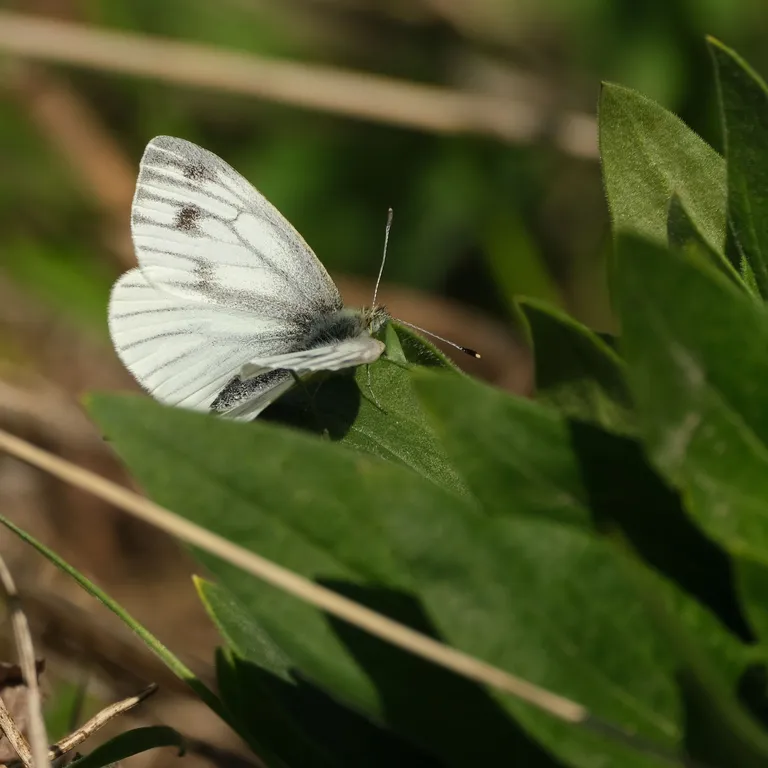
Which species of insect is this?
Pieris napi
